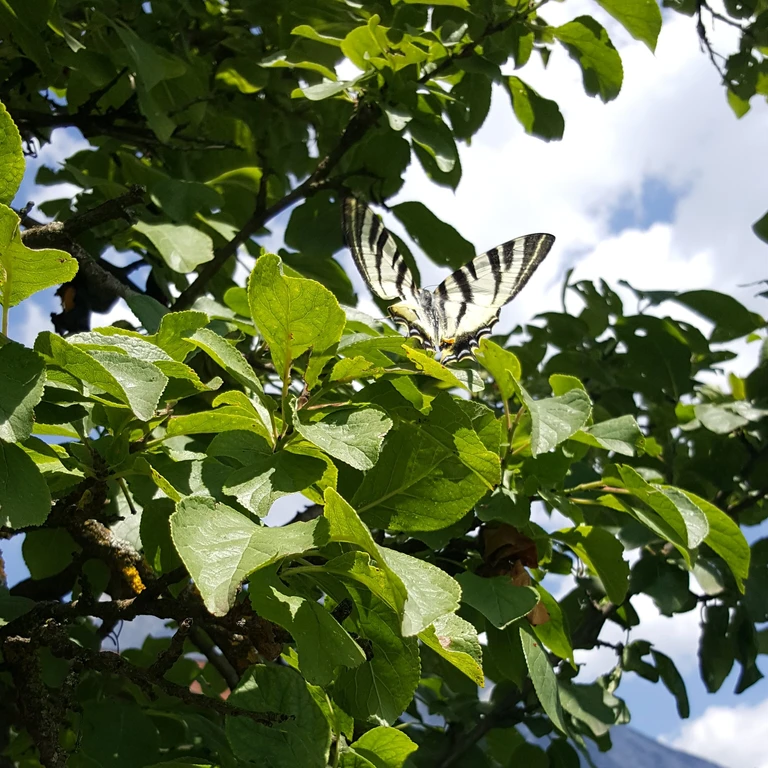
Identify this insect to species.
Iphiclides podalirius
